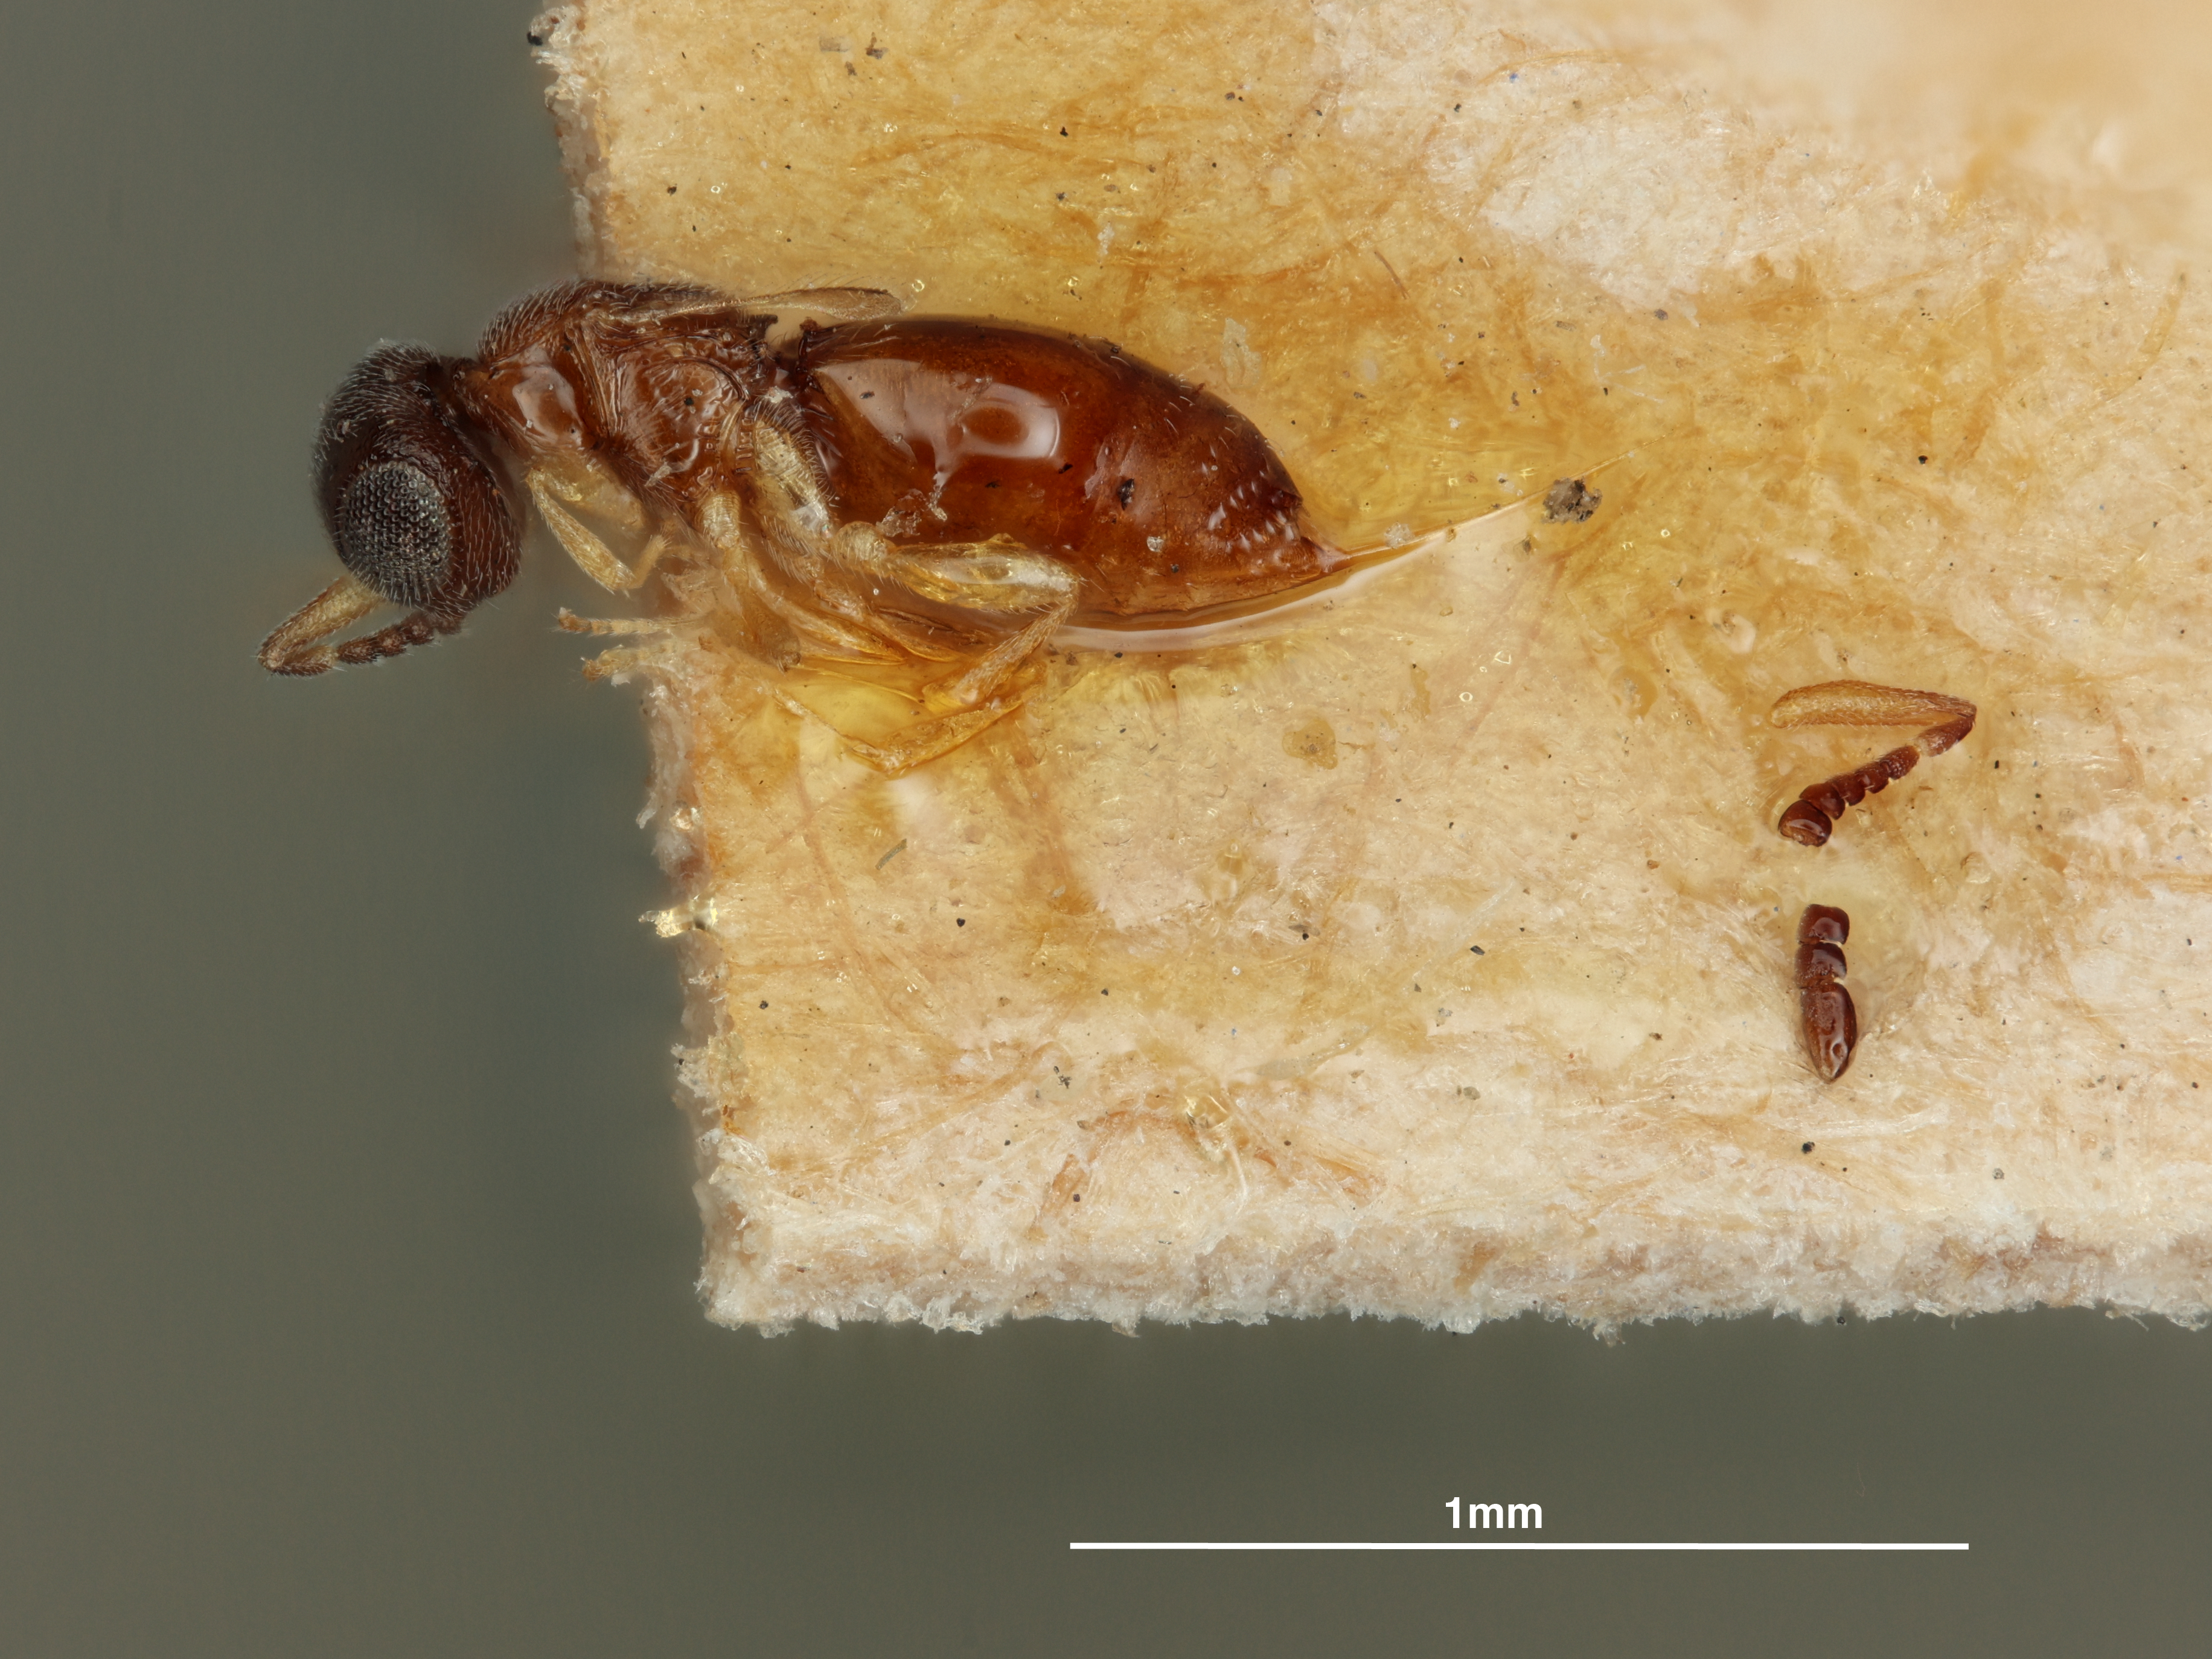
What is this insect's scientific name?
Ceraphron auripes
